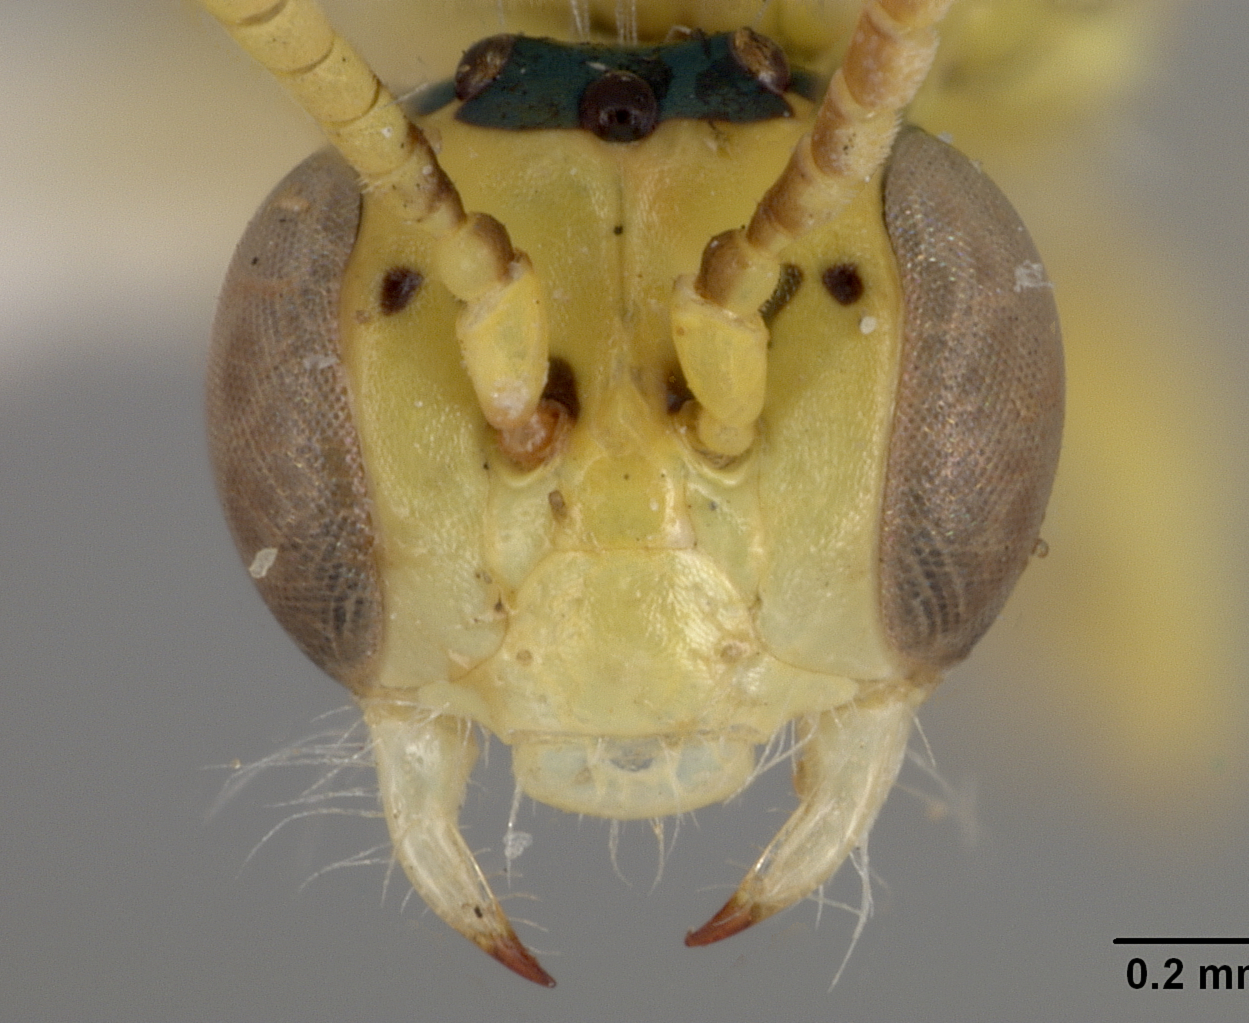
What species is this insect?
Perdita flavifrons
